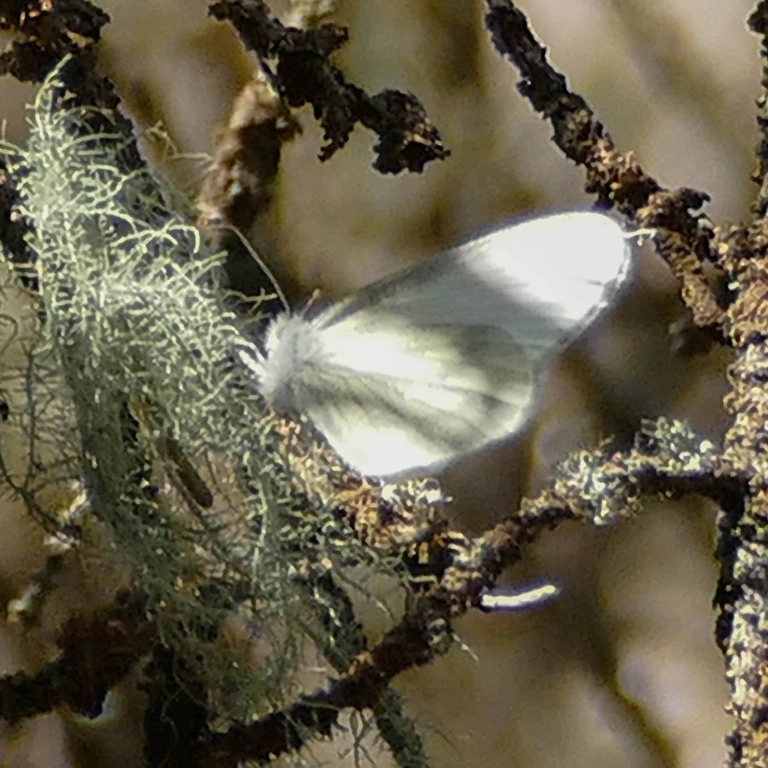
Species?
Leptidea sinapis/juvernica
